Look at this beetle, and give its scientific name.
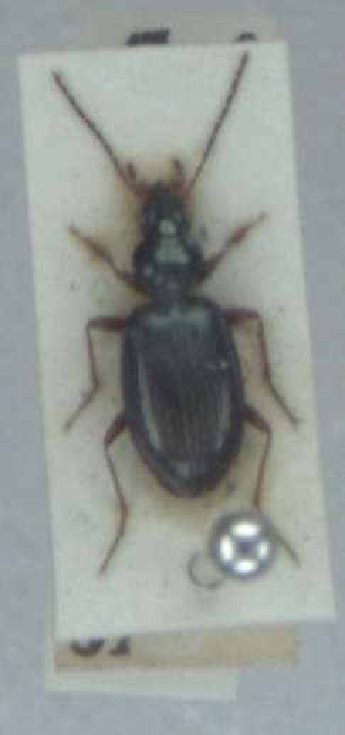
Bembidion stephensii
